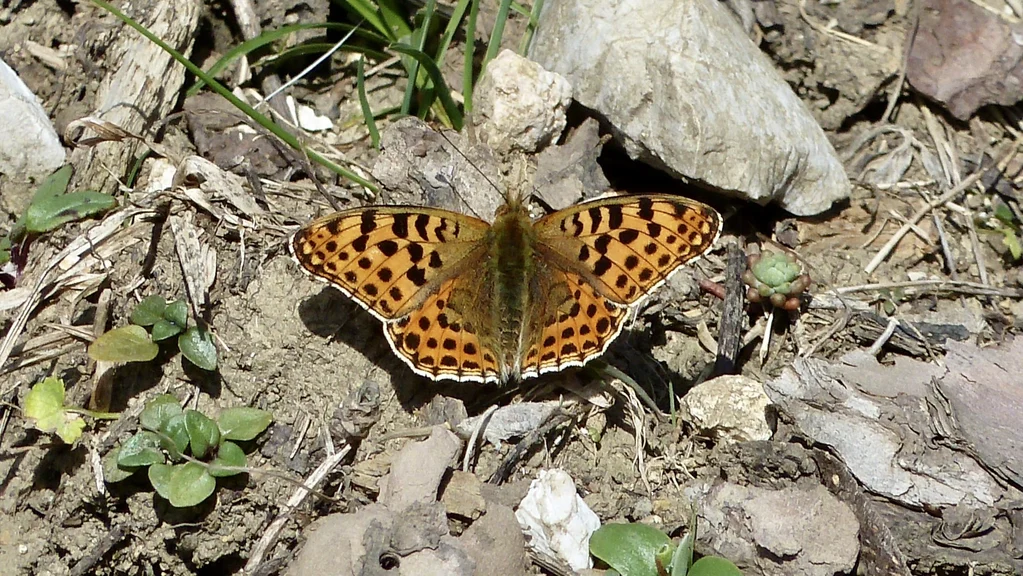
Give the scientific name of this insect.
Issoria lathonia
